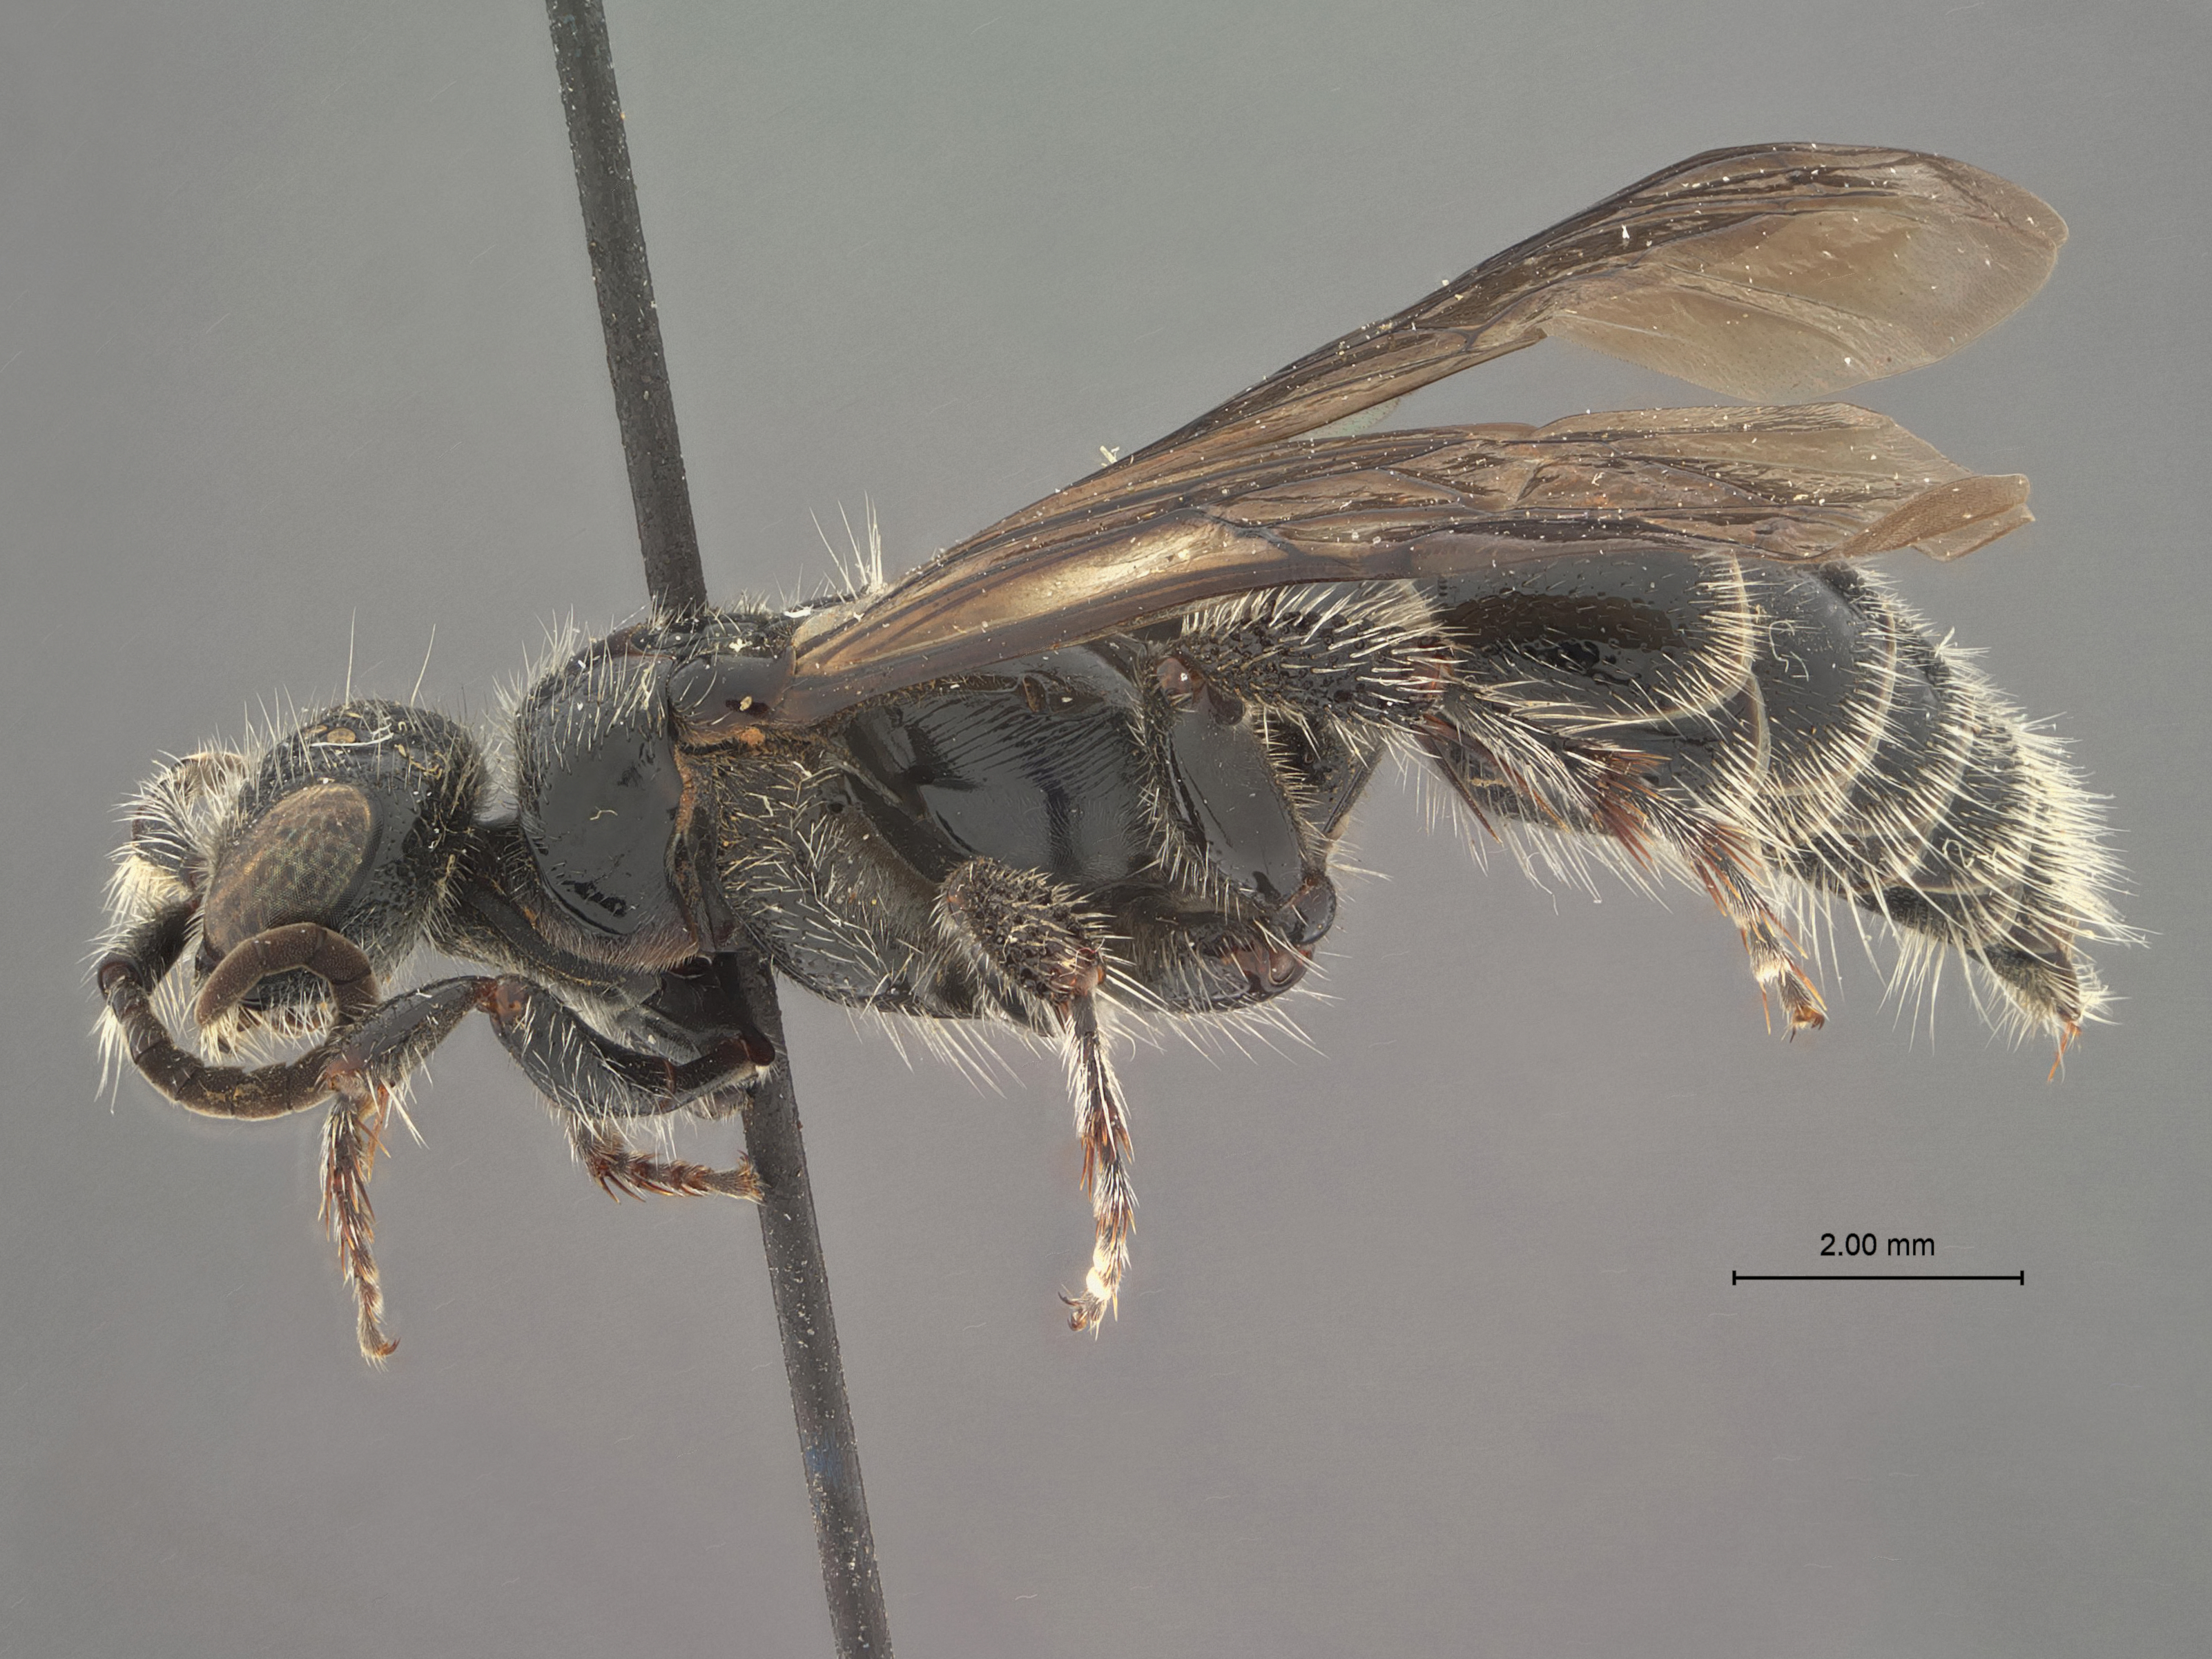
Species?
Tiphia atrata
